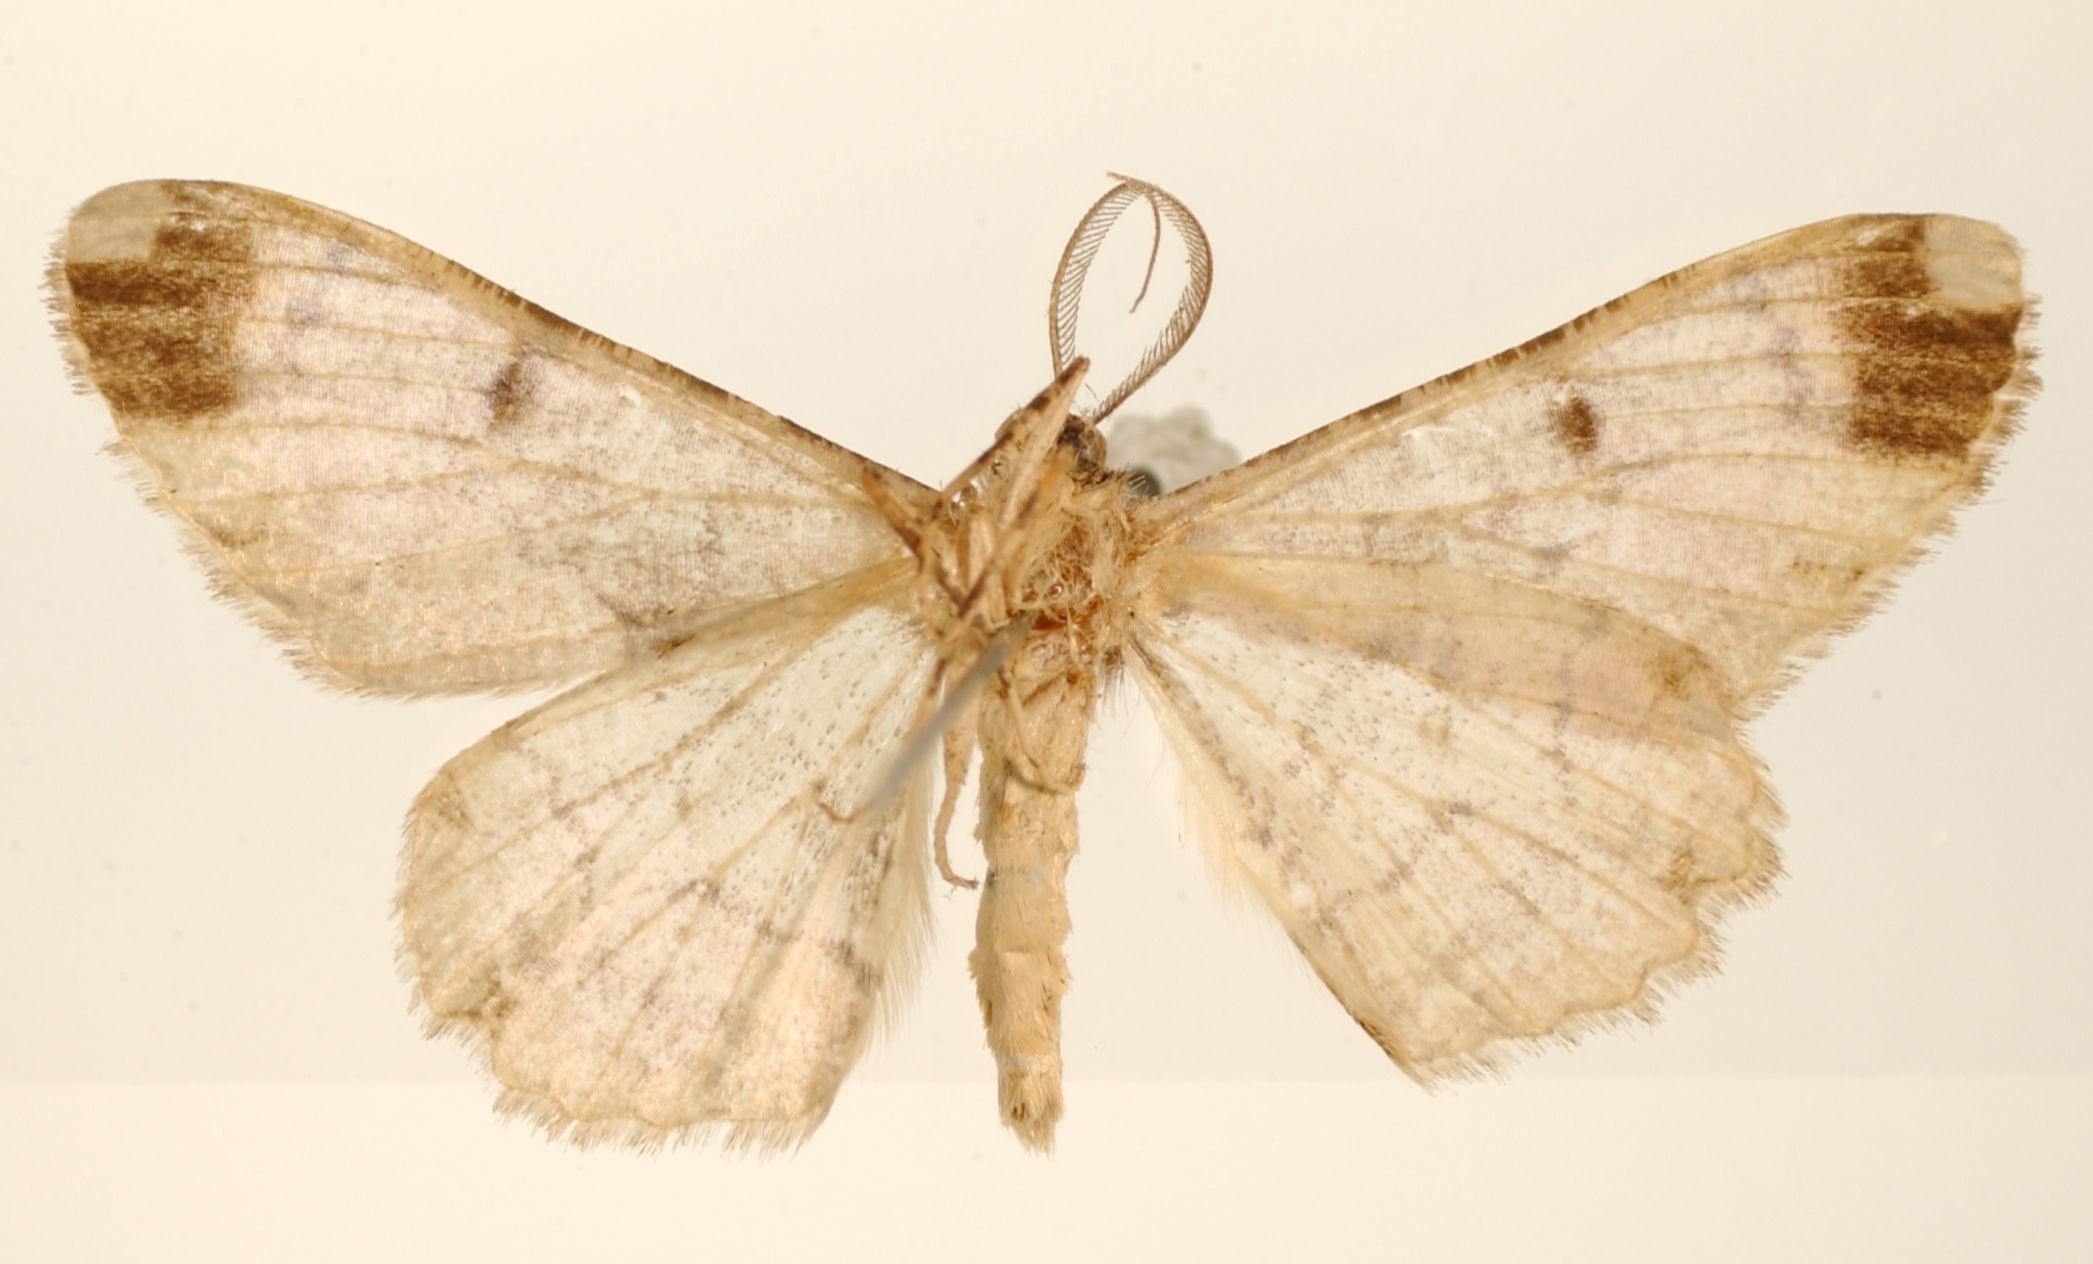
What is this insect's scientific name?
Iridopsis rectura
